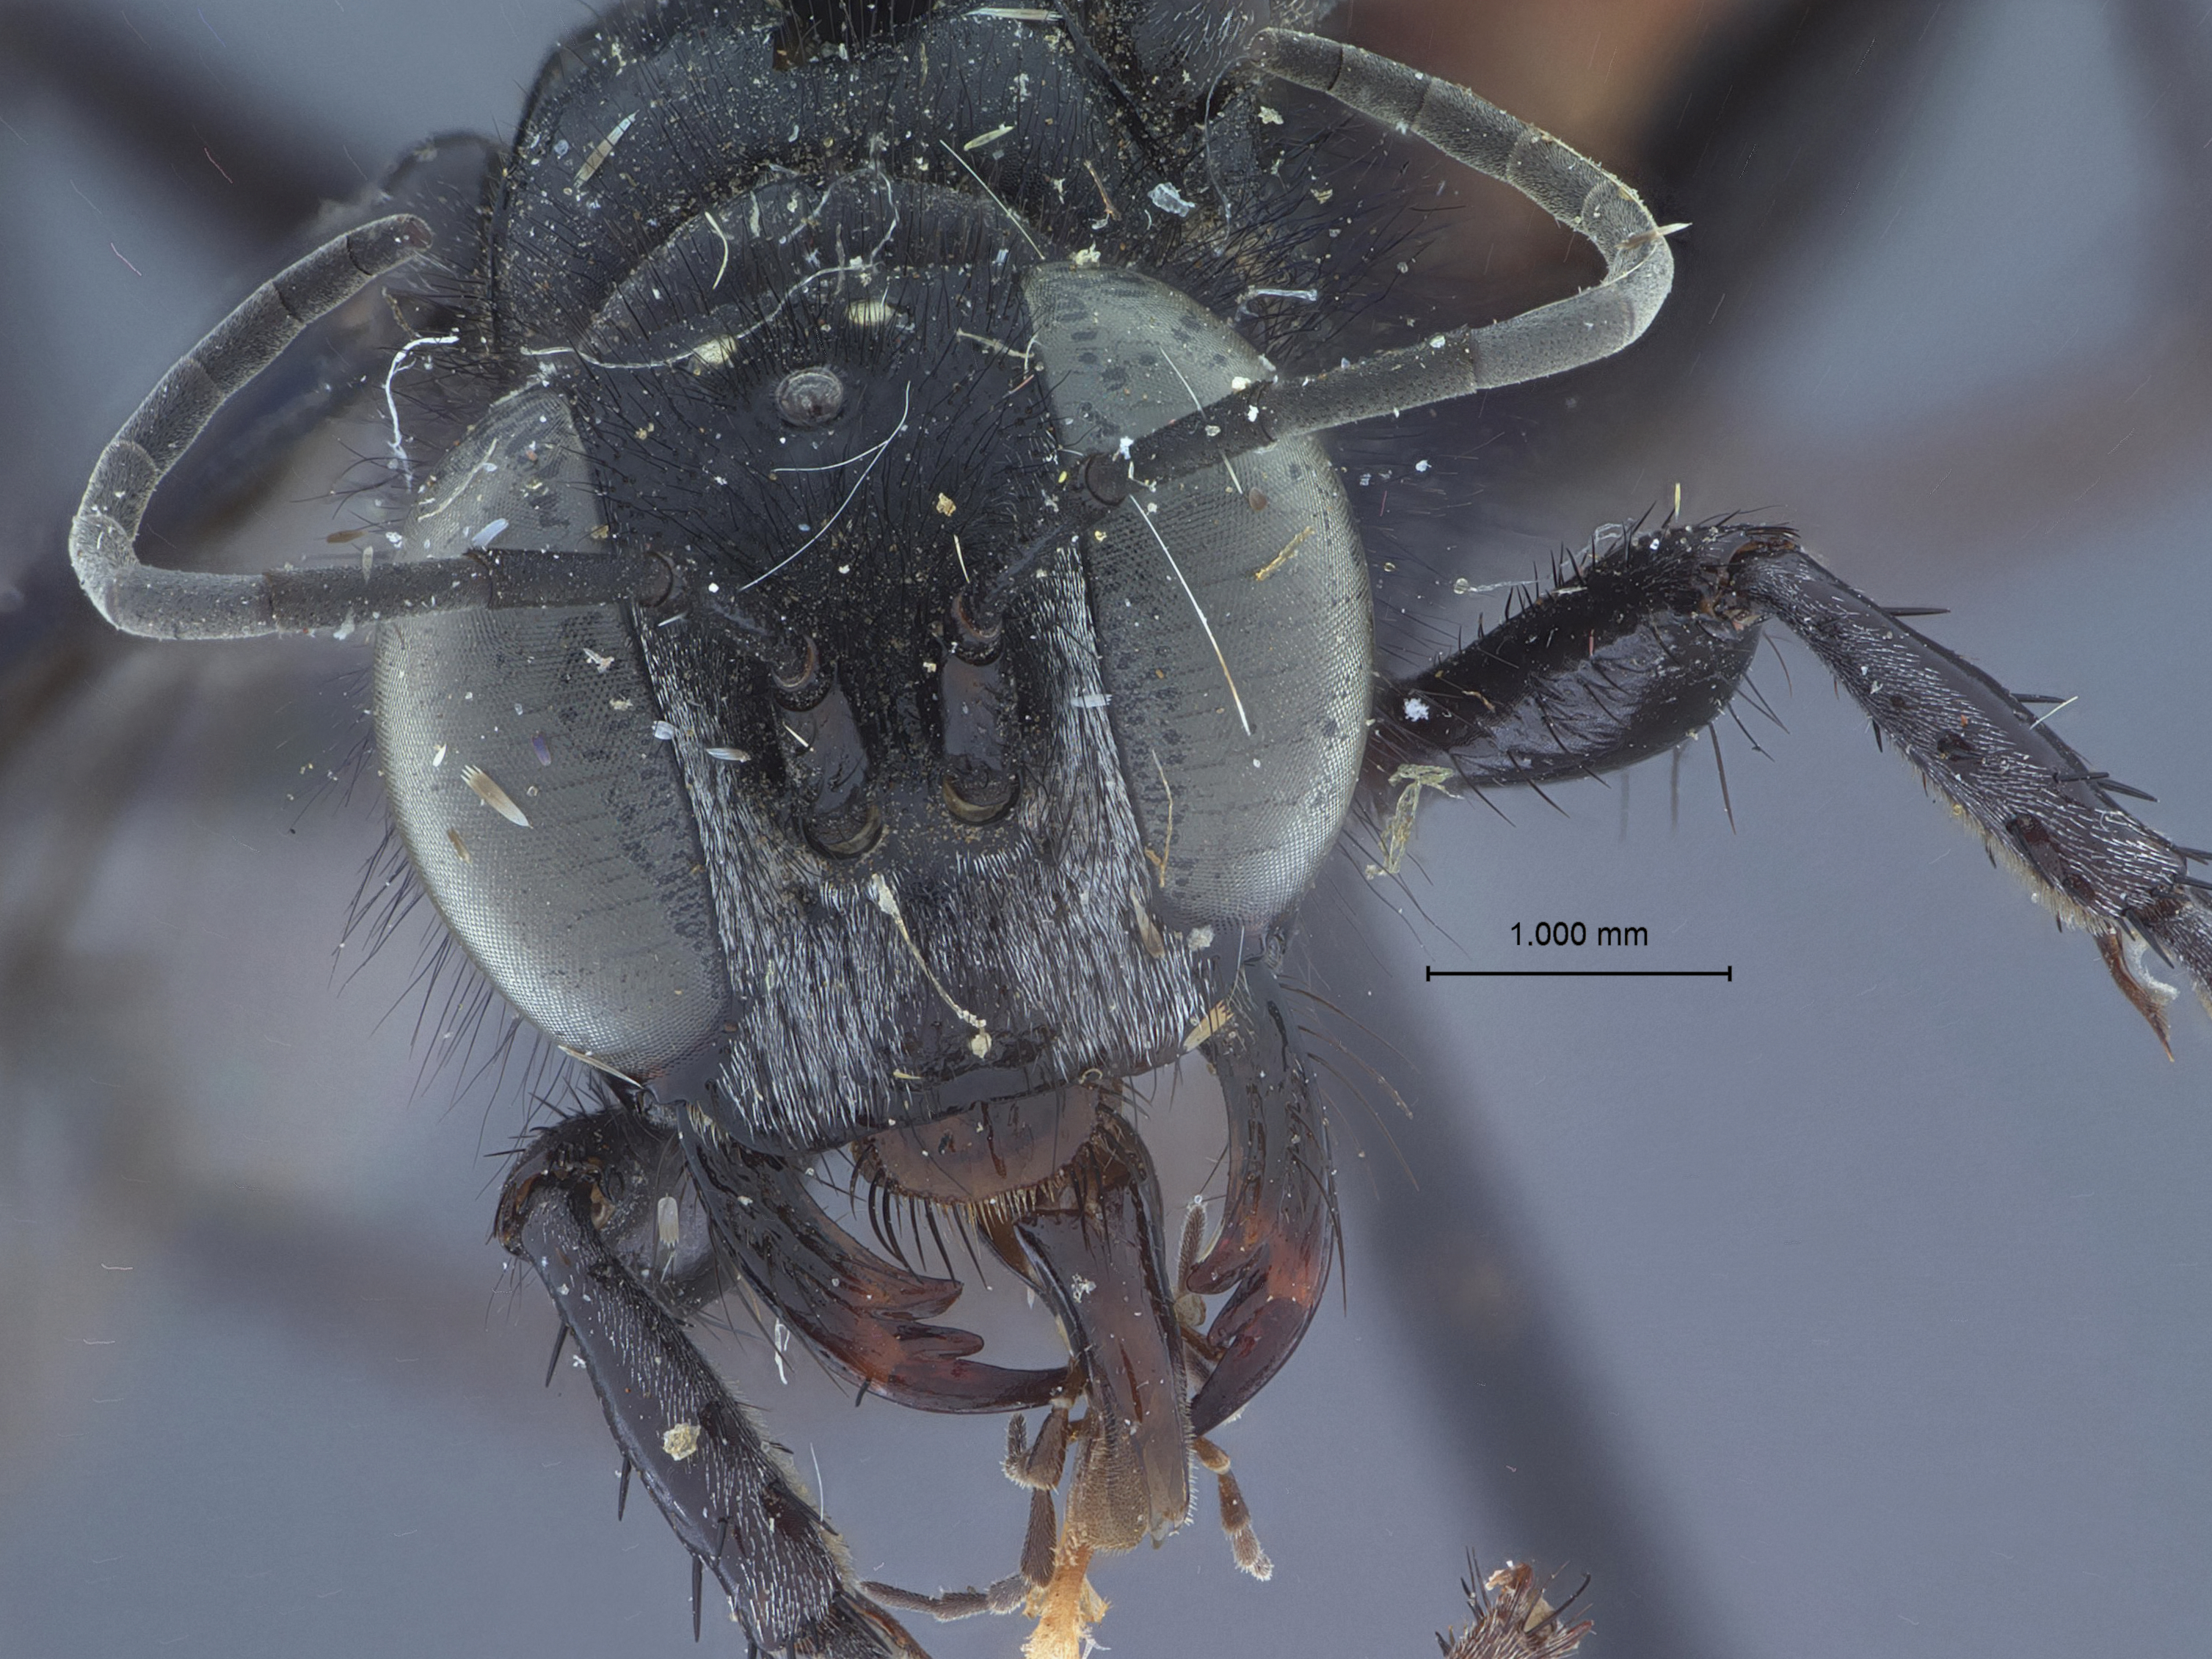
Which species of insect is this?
Calosphex erythrogastra
